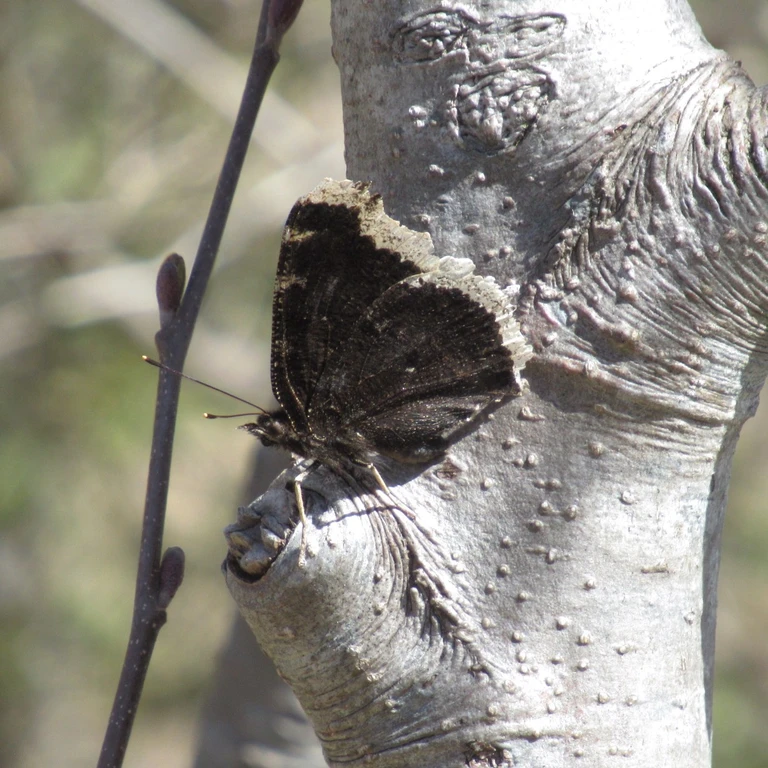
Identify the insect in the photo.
Nymphalis antiopa
